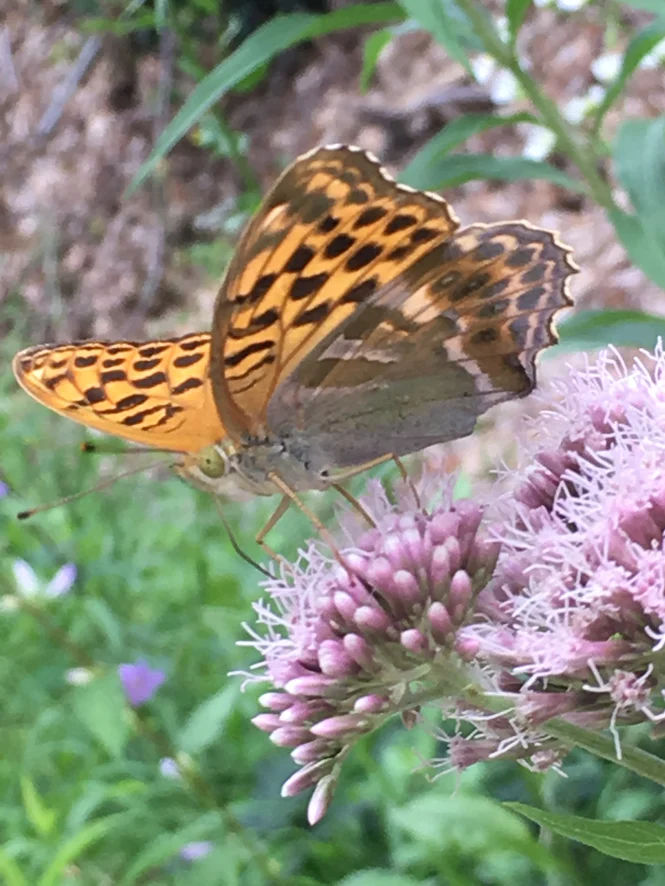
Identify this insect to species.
Argynnis paphia
